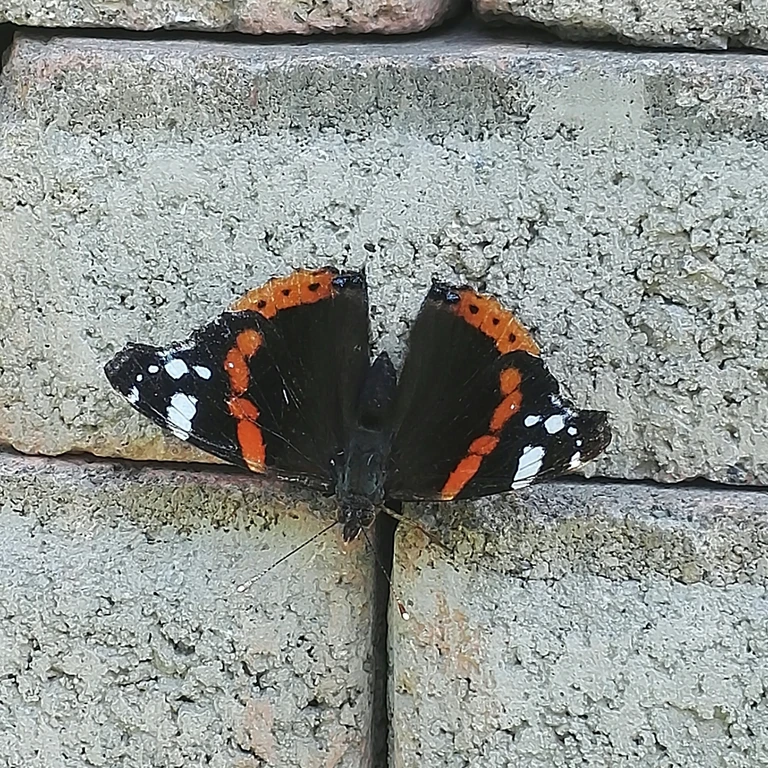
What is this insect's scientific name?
Vanessa atalanta
